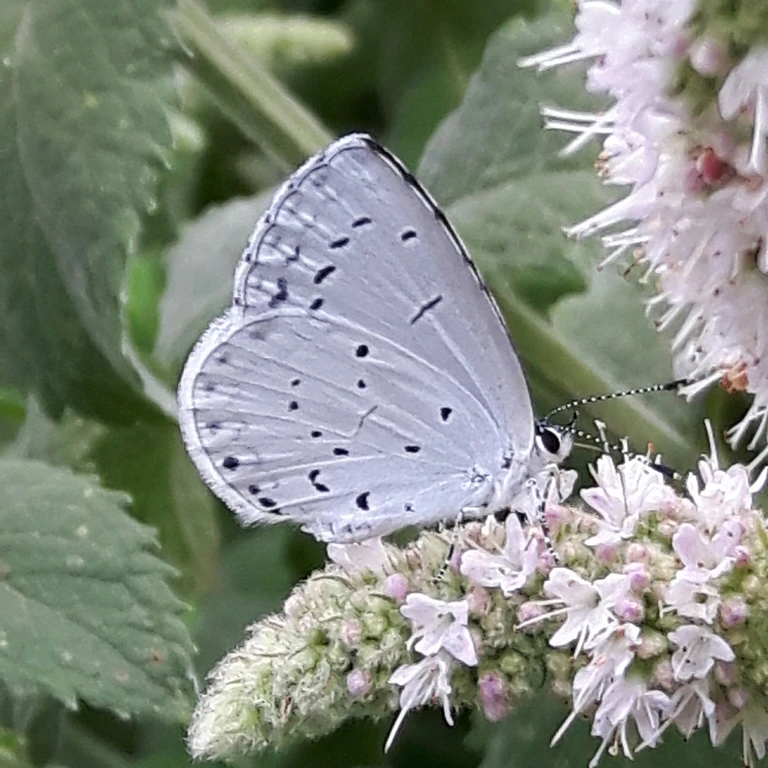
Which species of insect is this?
Celastrina argiolus
